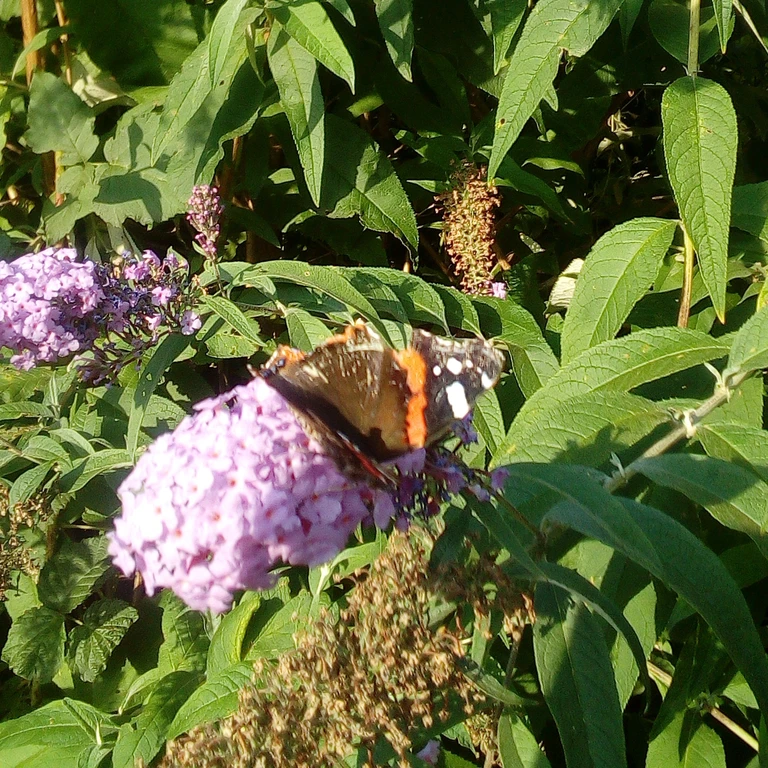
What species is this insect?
Vanessa atalanta
